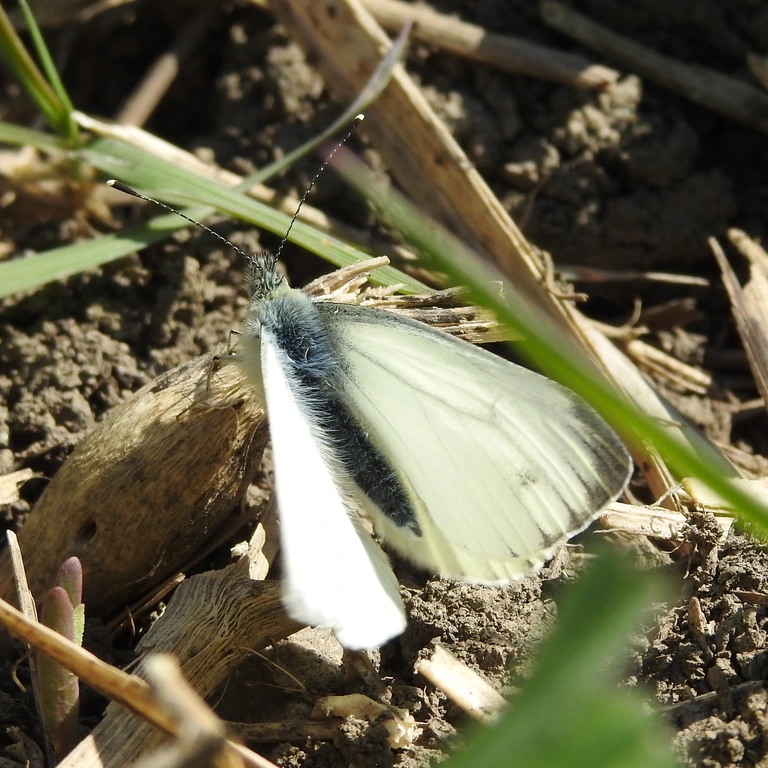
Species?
Pieris napi
